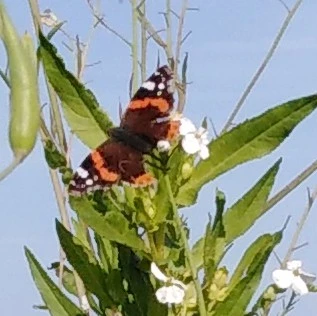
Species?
Vanessa atalanta
